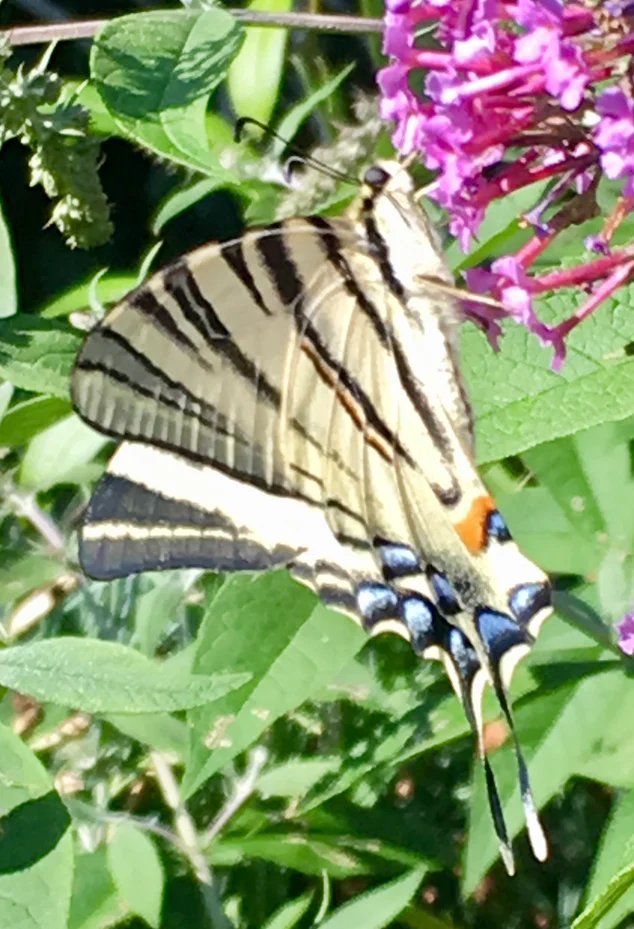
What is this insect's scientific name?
Iphiclides podalirius
